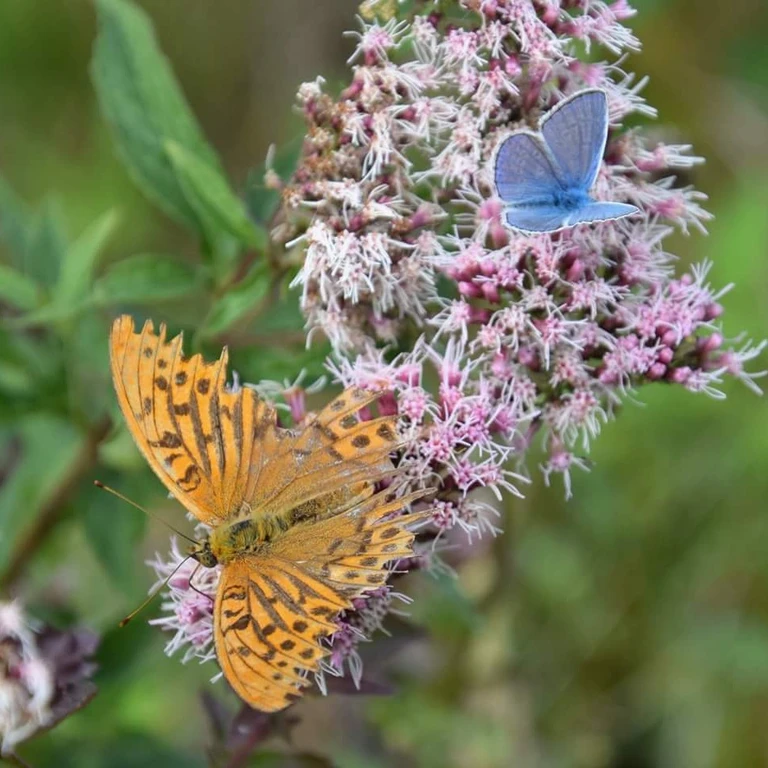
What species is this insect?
Argynnis paphia
